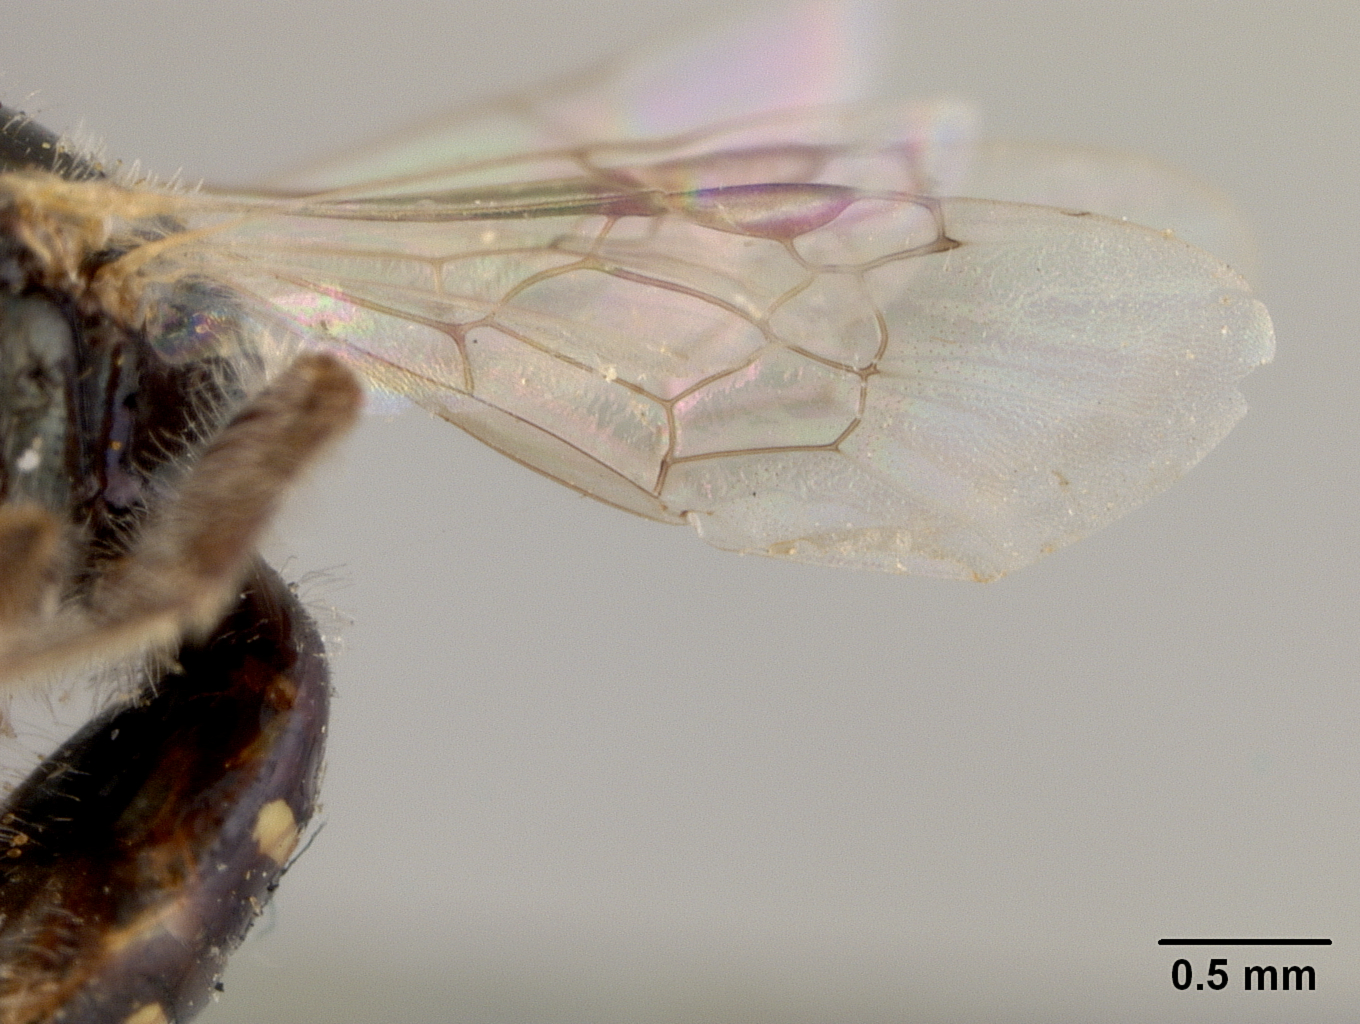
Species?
Perdita sonorensis
